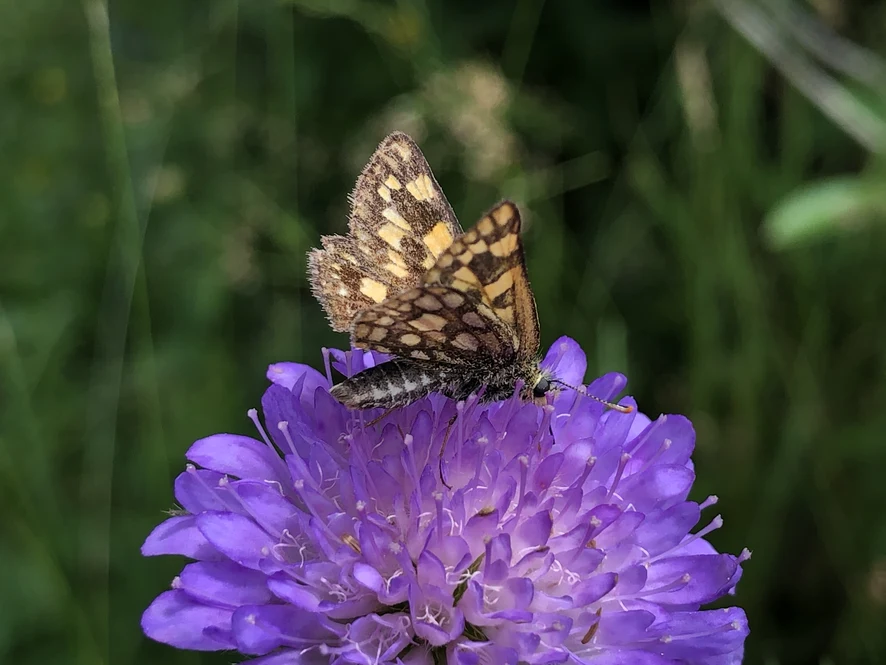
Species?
Carterocephalus palaemon
